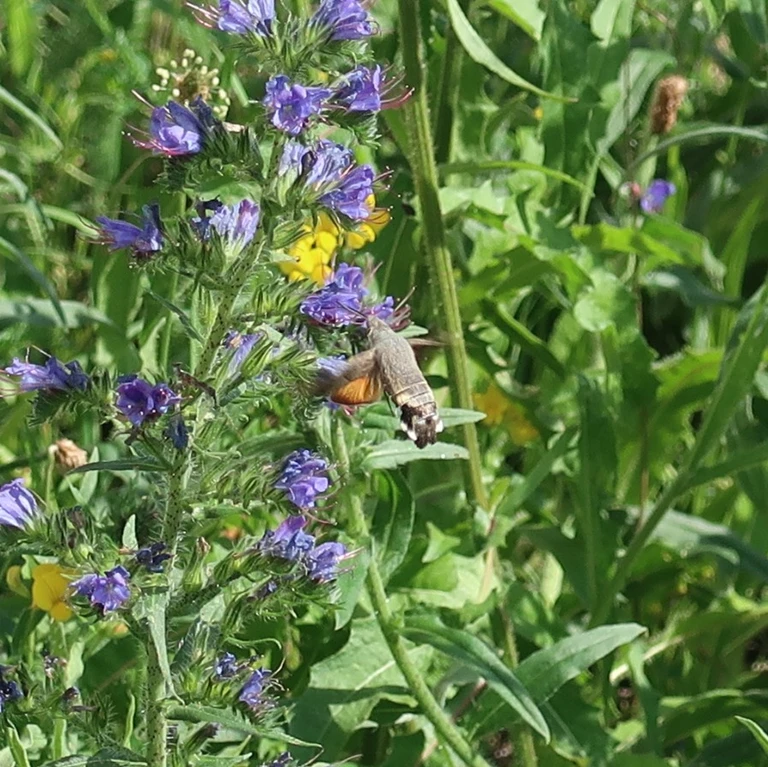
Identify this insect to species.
Macroglossum stellatarum
